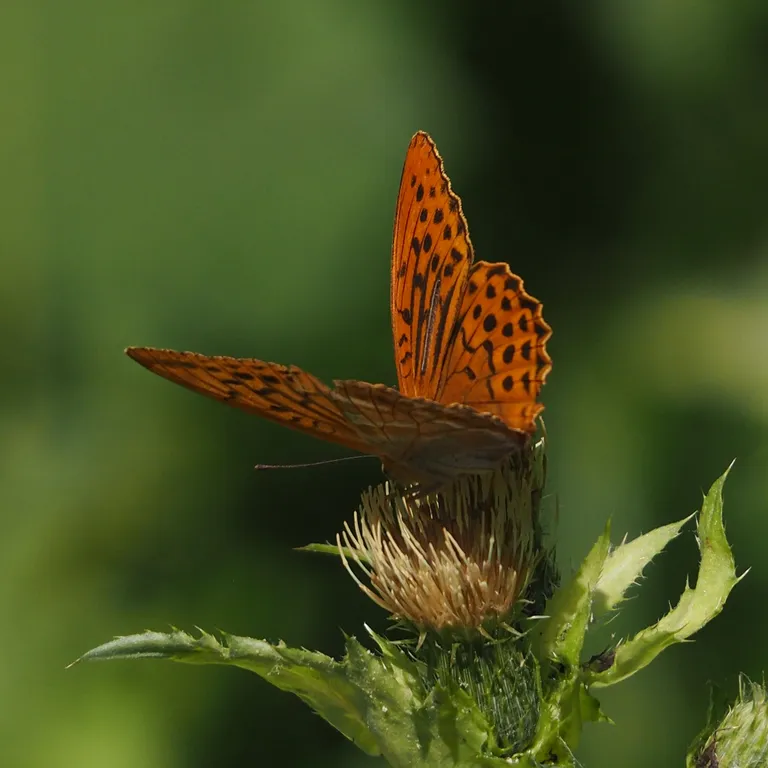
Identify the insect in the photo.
Argynnis paphia
